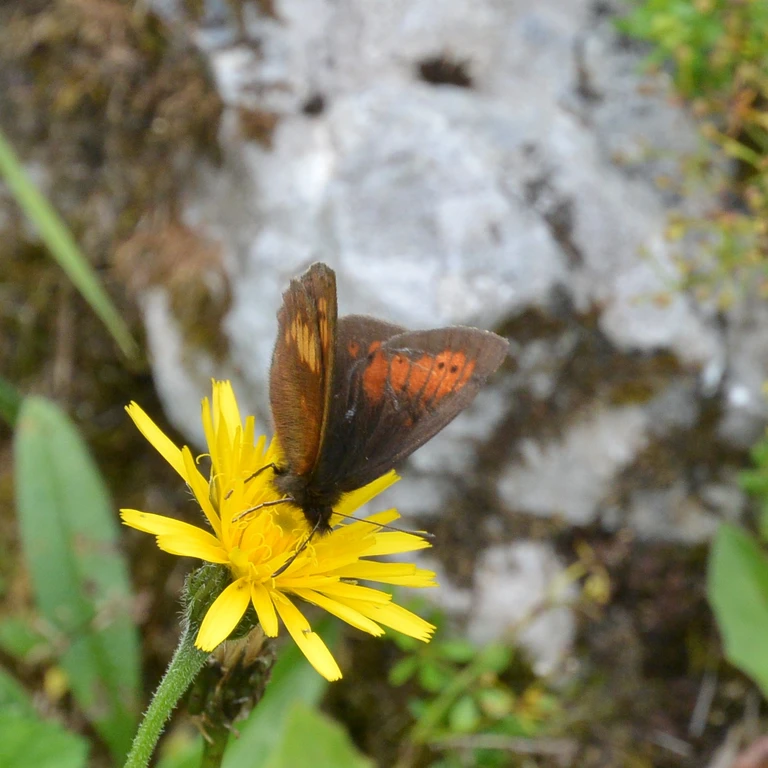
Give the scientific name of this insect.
Erebia manto
